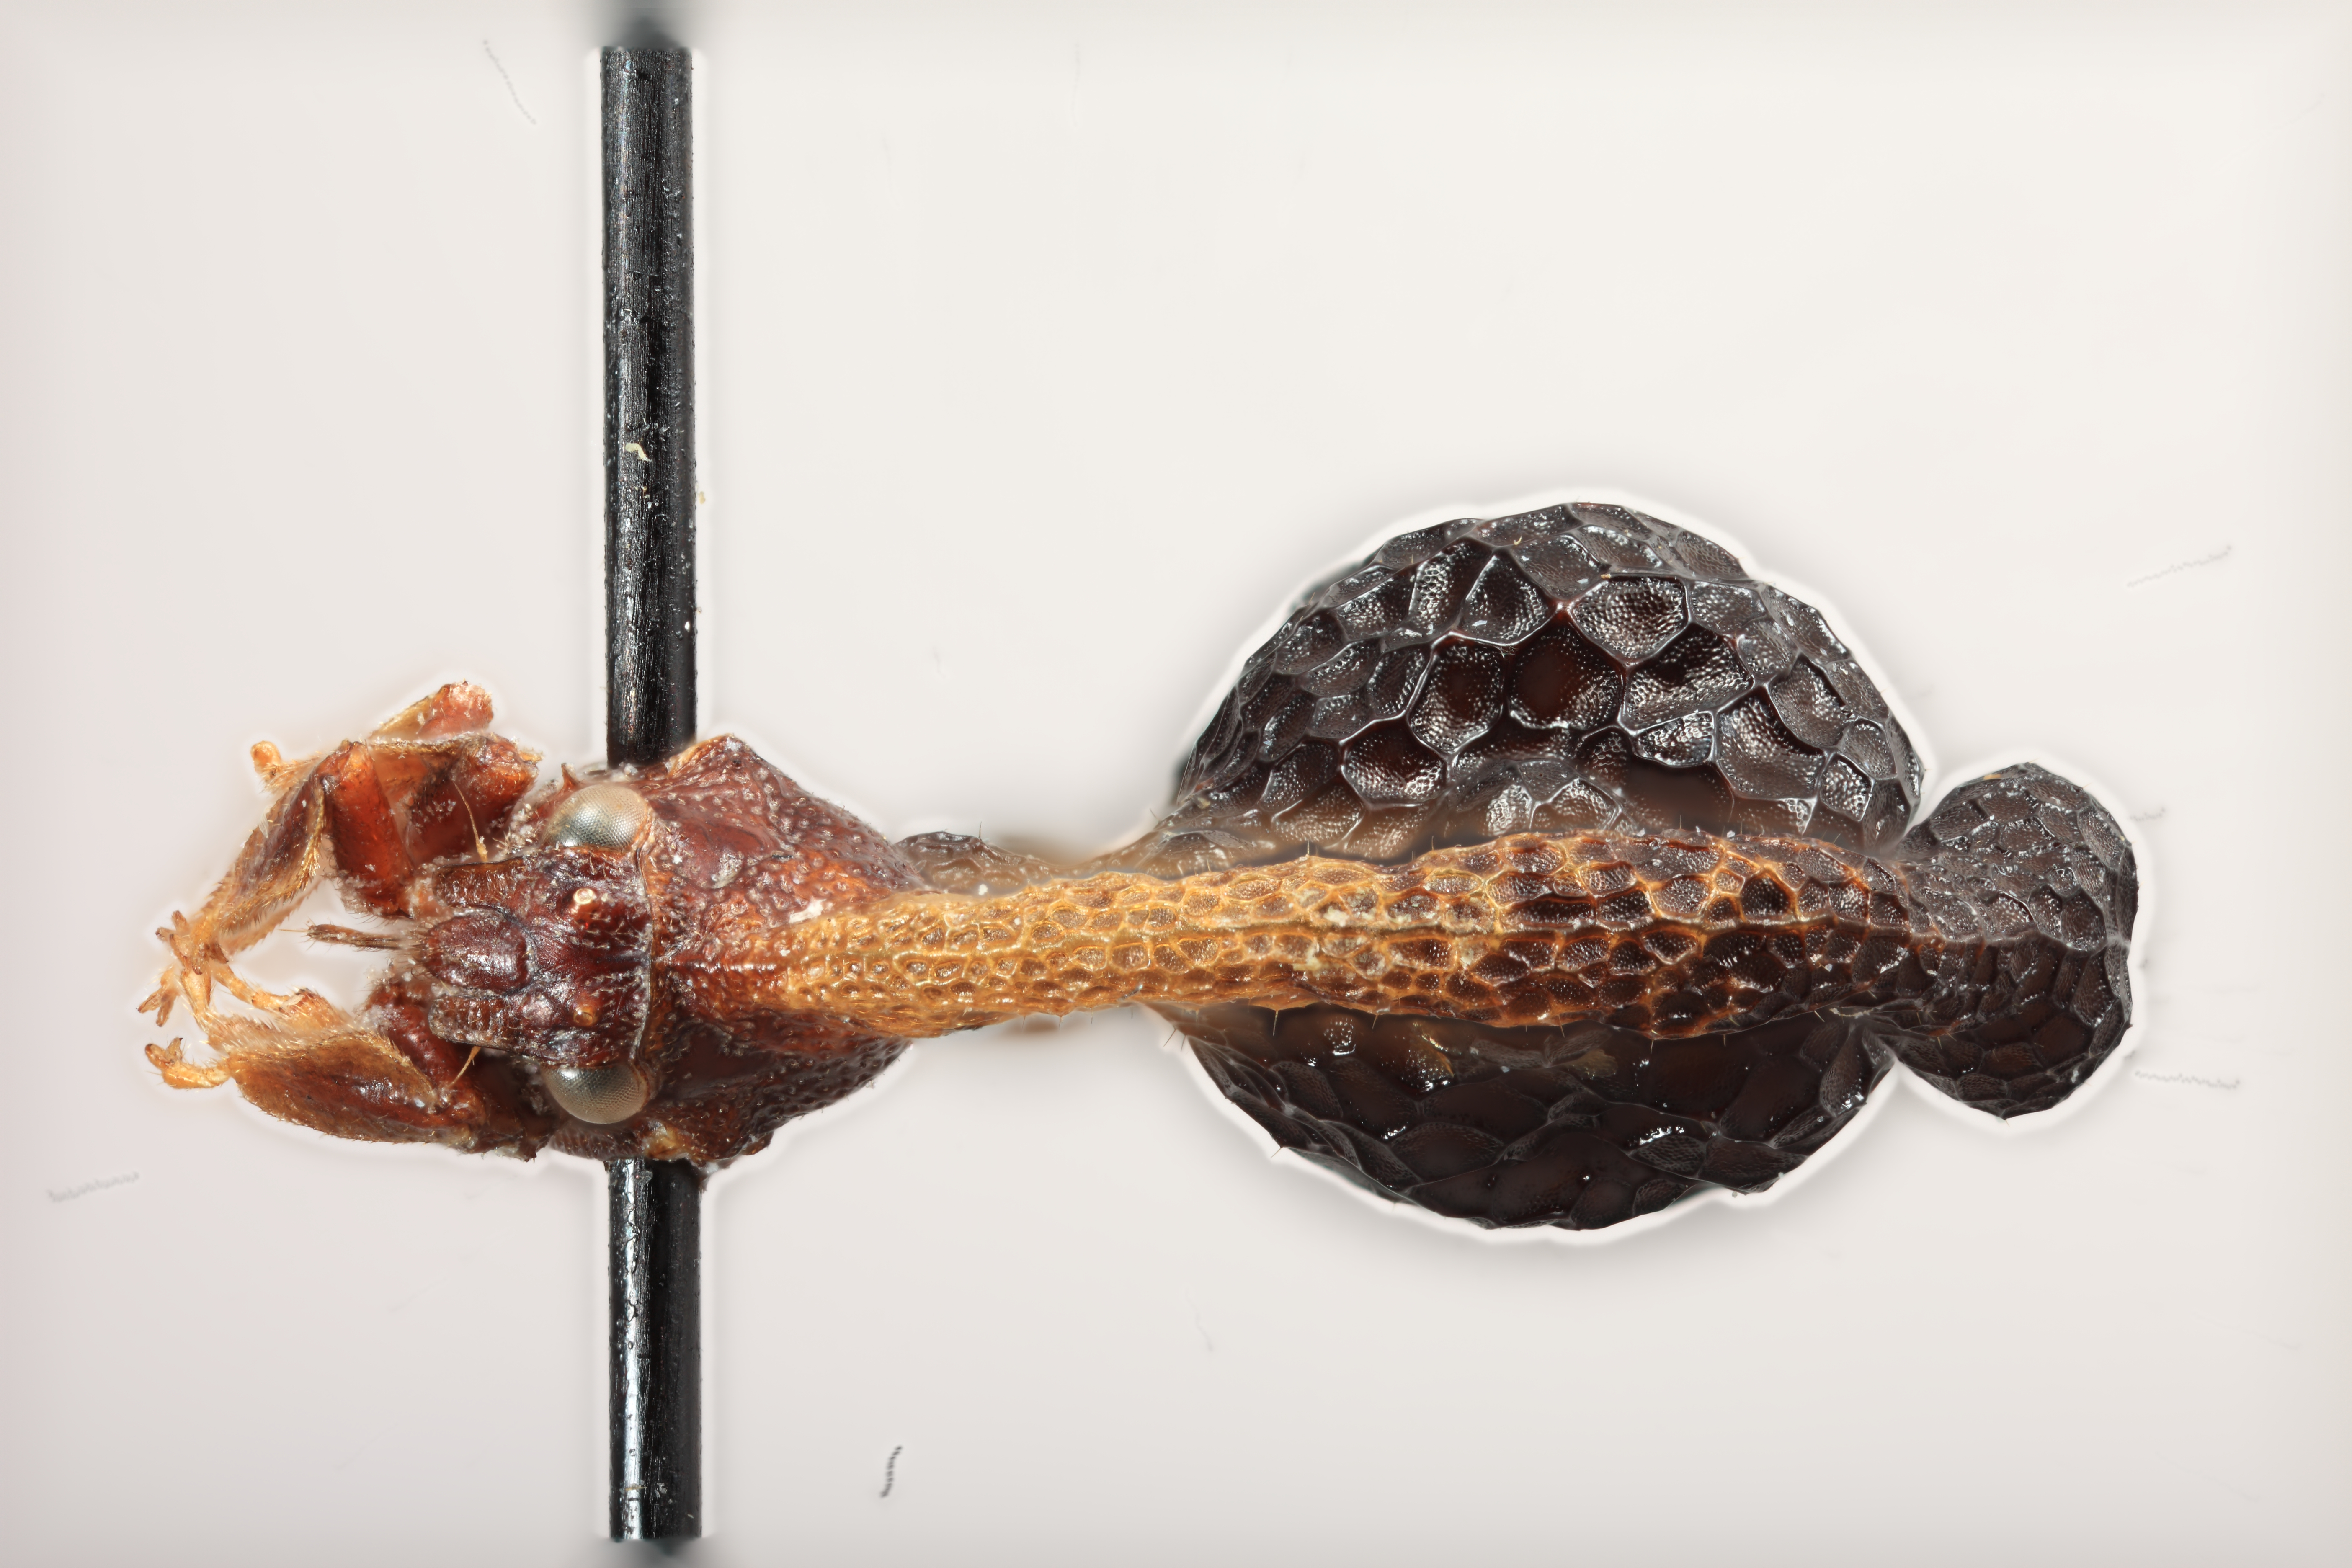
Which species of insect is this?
Cladonota bulbosa
